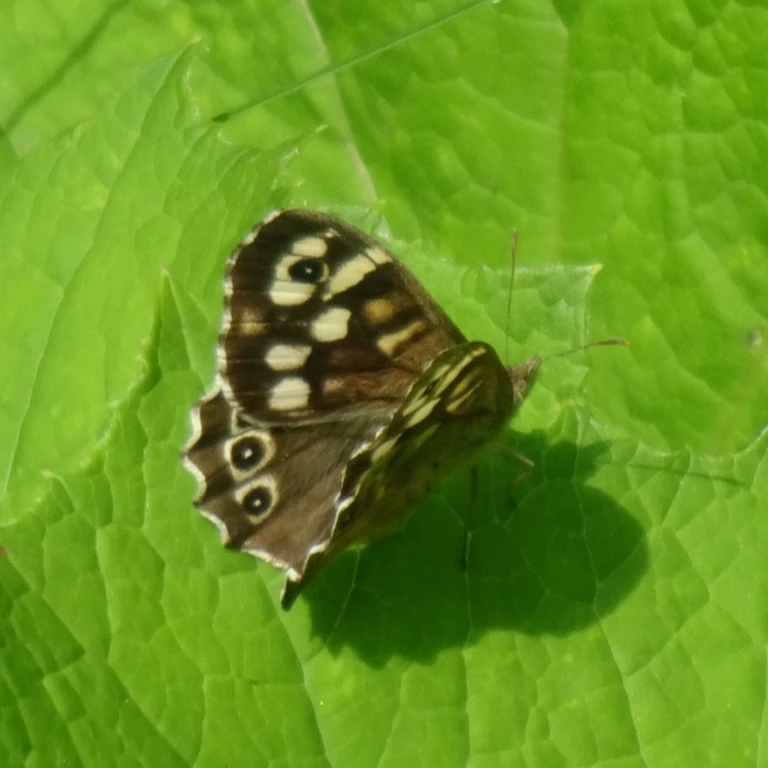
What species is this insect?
Pararge aegeria
